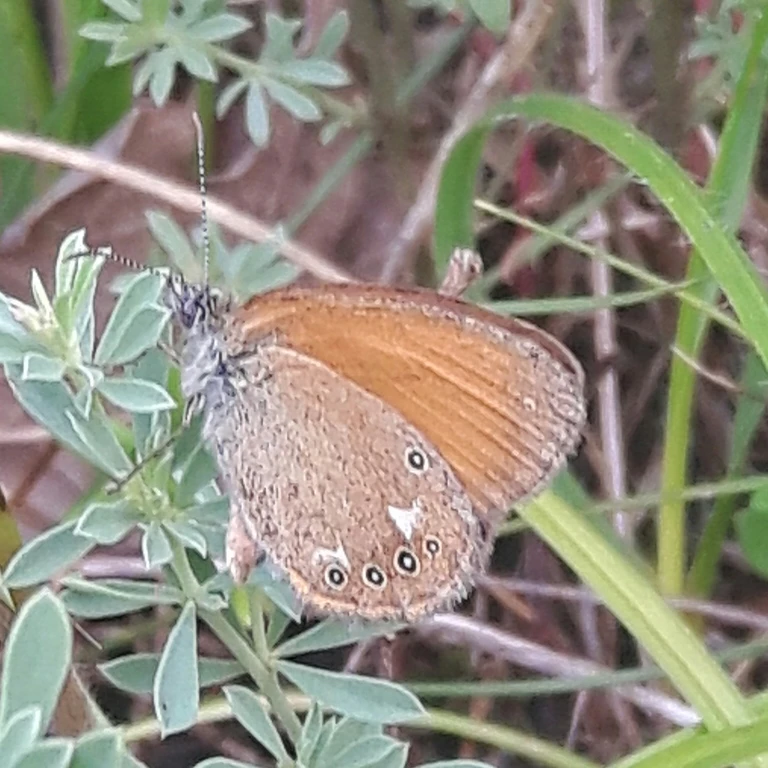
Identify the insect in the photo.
Coenonympha glycerion (also Coenonympha iphis)
